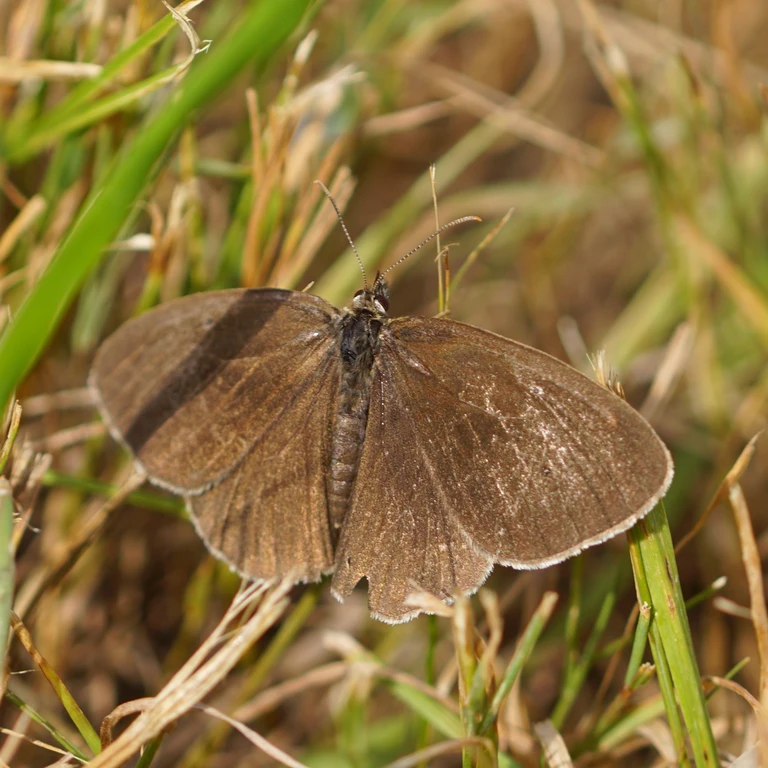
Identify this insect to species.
Maniola jurtina
